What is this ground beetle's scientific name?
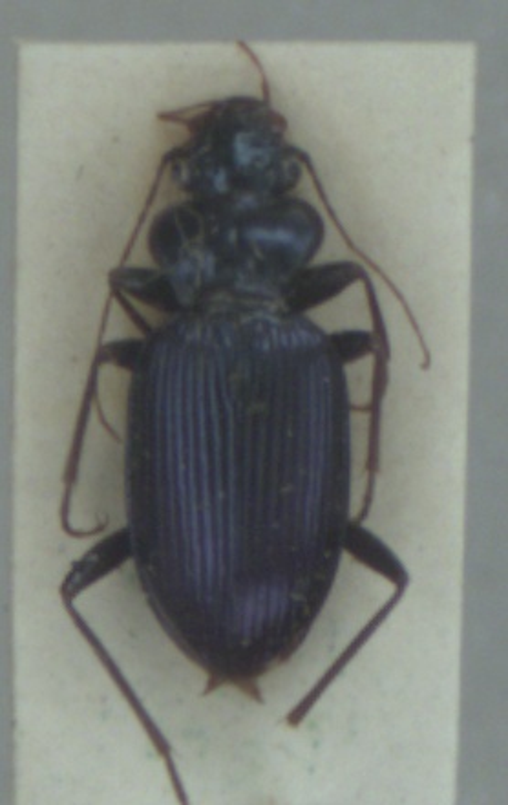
Leistus spinibarbis
